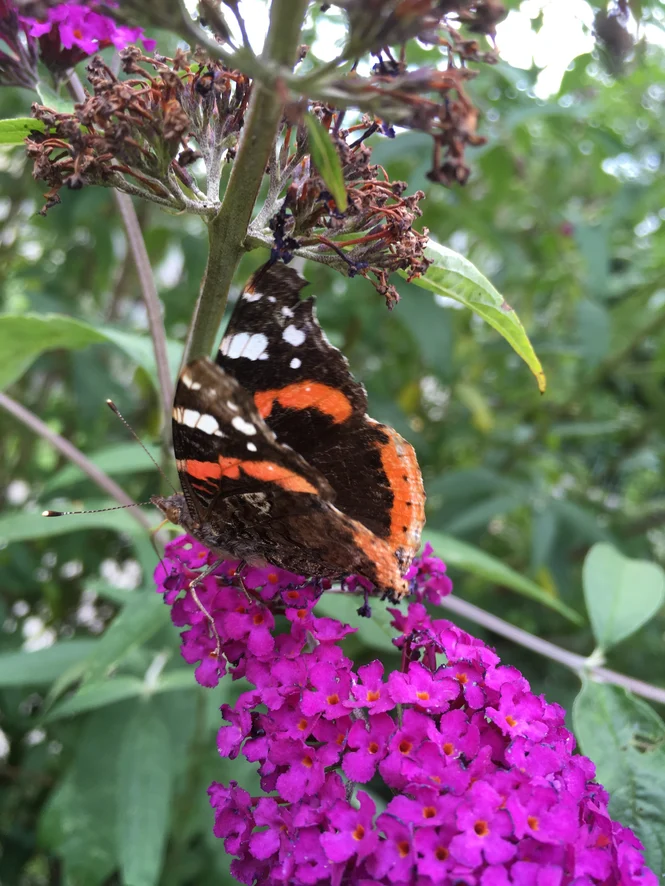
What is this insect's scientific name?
Vanessa atalanta
